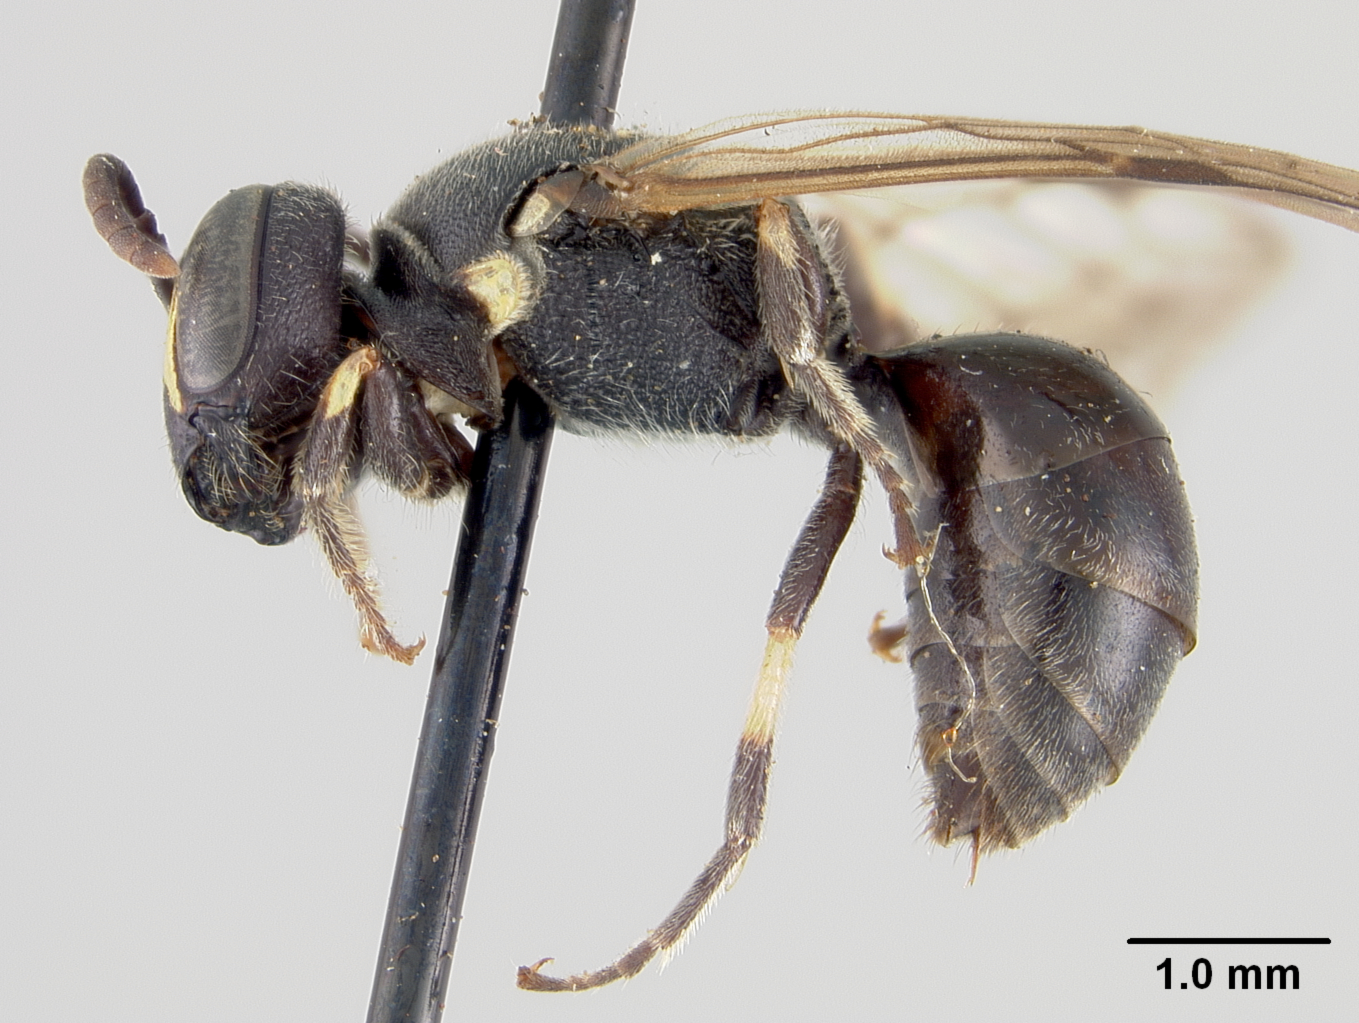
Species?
Hylaeus matsumurae
